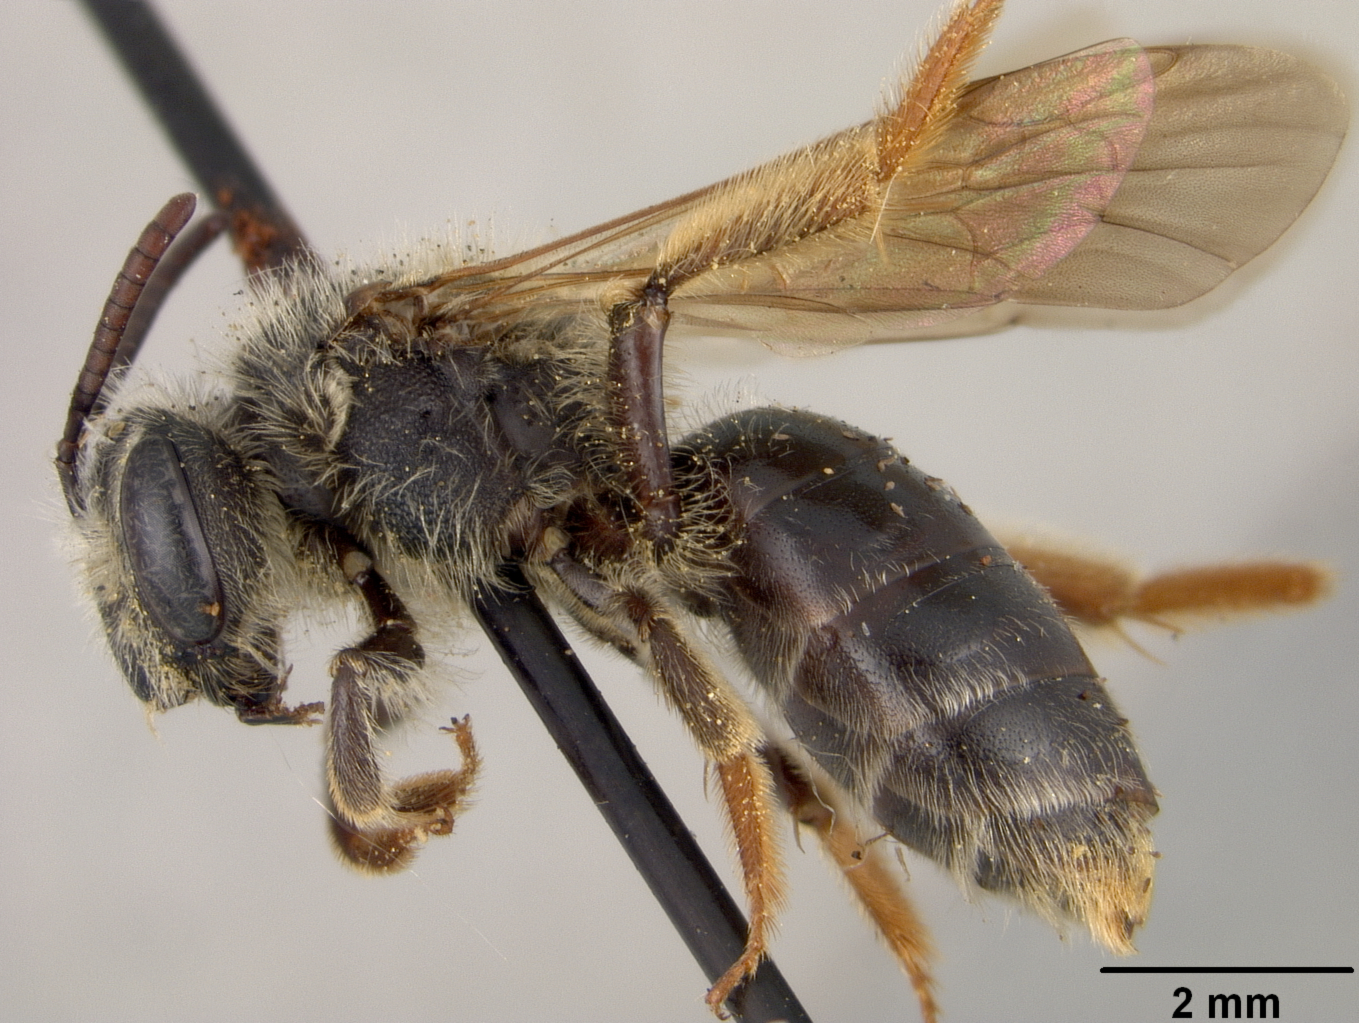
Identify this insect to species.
Andrena arenakensis
